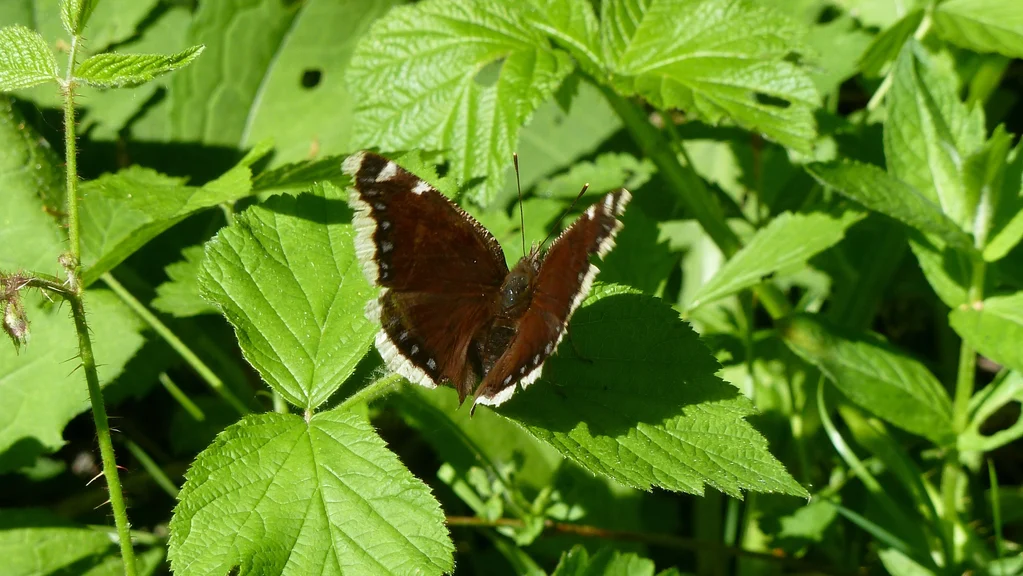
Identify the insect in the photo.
Nymphalis antiopa
